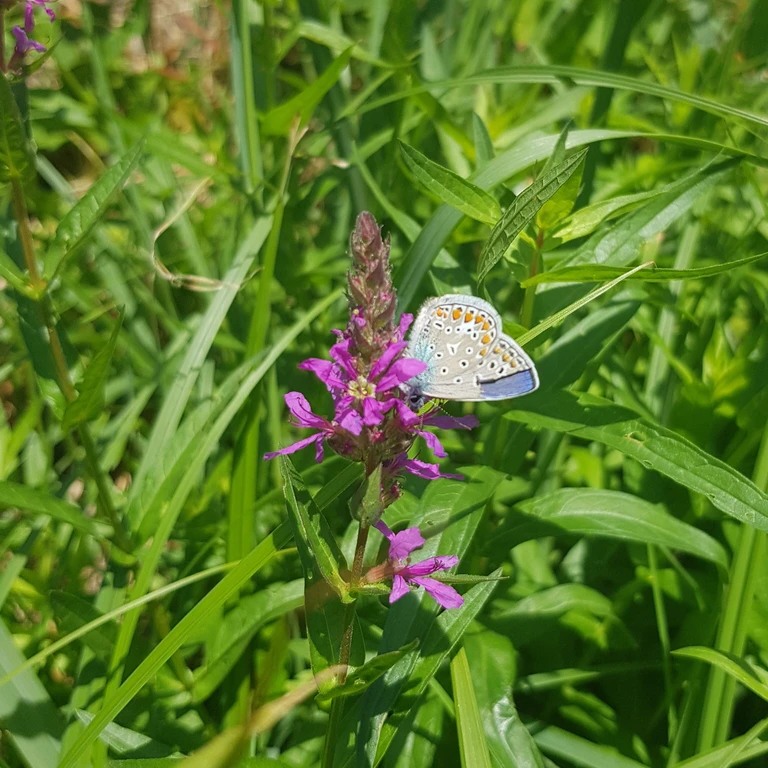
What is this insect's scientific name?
Polyommatus icarus
